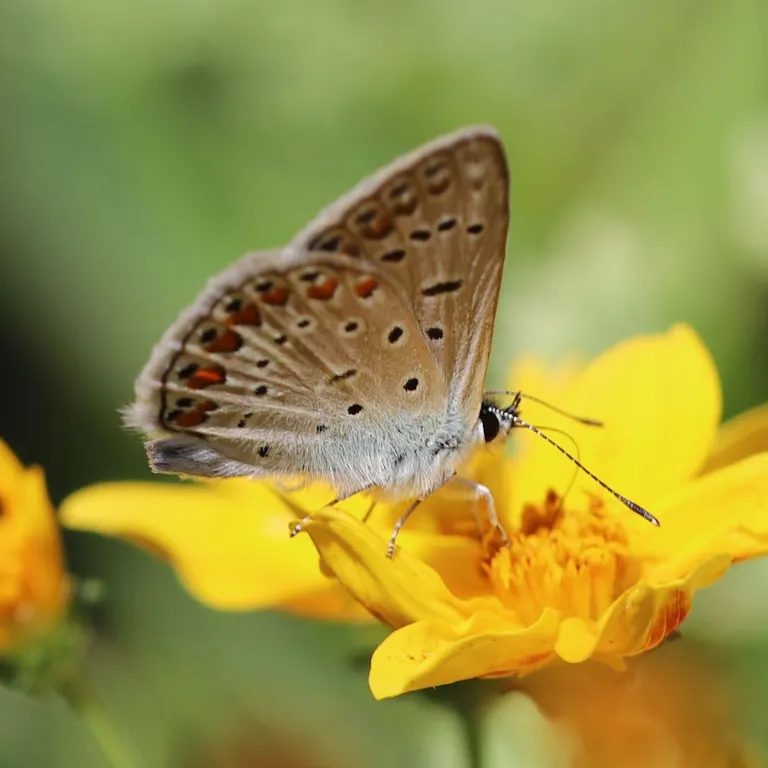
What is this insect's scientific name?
Polyommatus icarus
